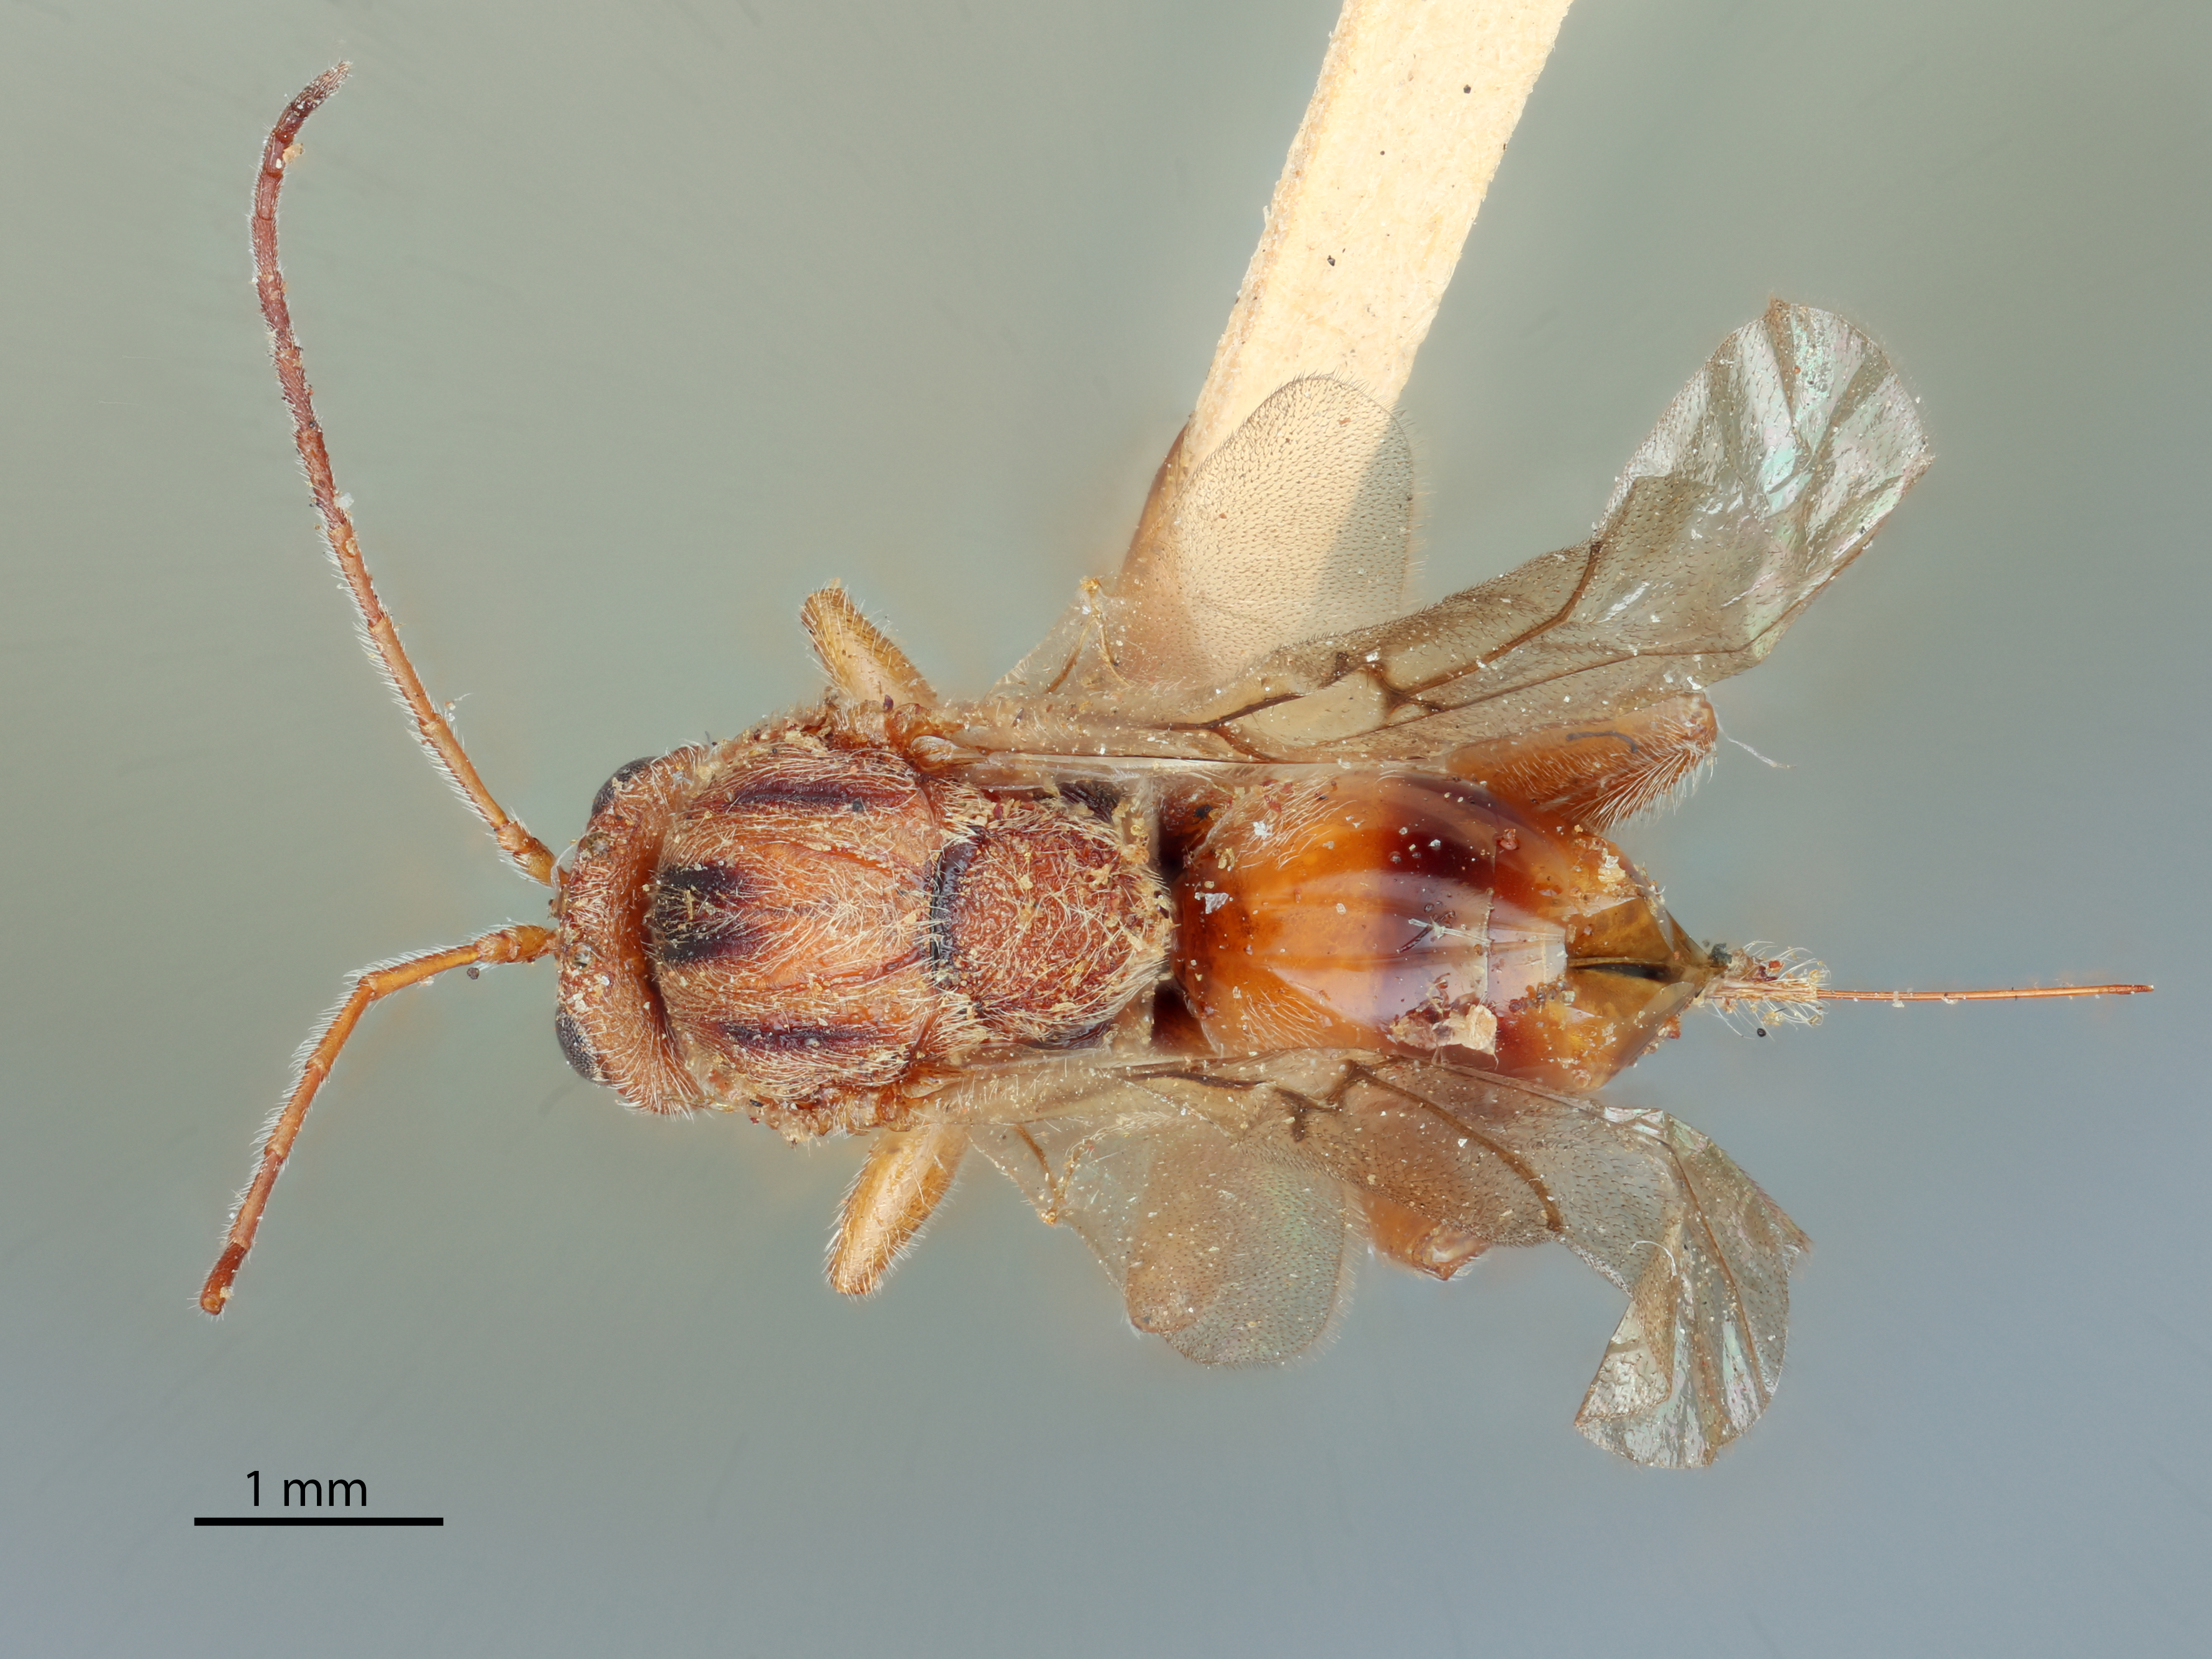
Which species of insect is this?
Synergus mexicana
